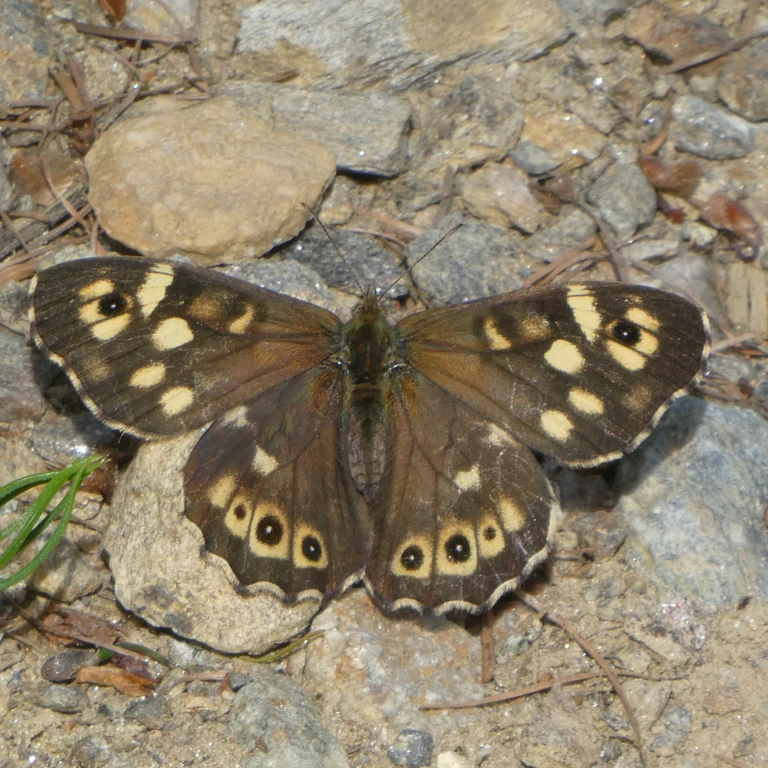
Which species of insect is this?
Pararge aegeria
